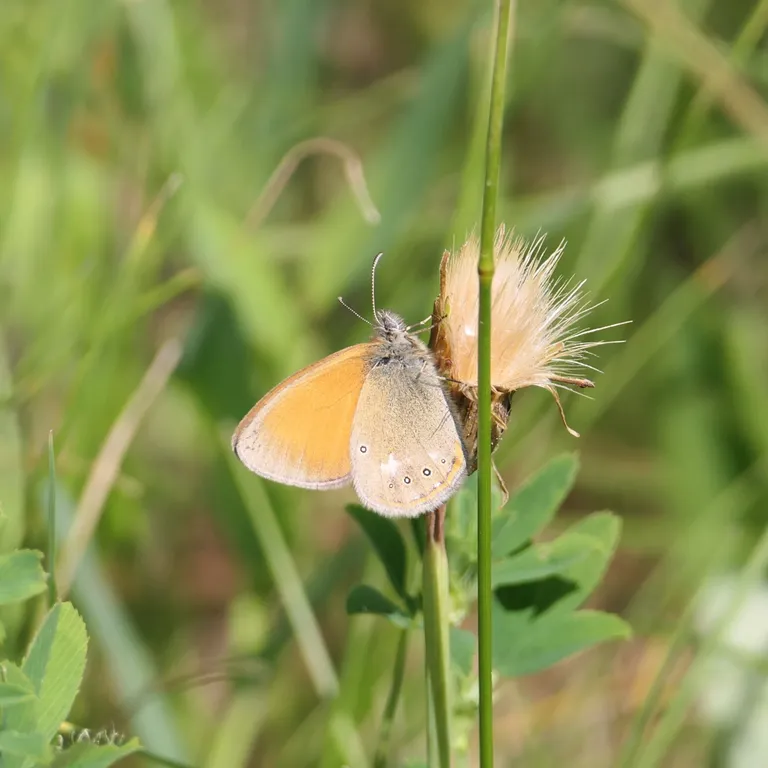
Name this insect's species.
Coenonympha glycerion (also Coenonympha iphis)
